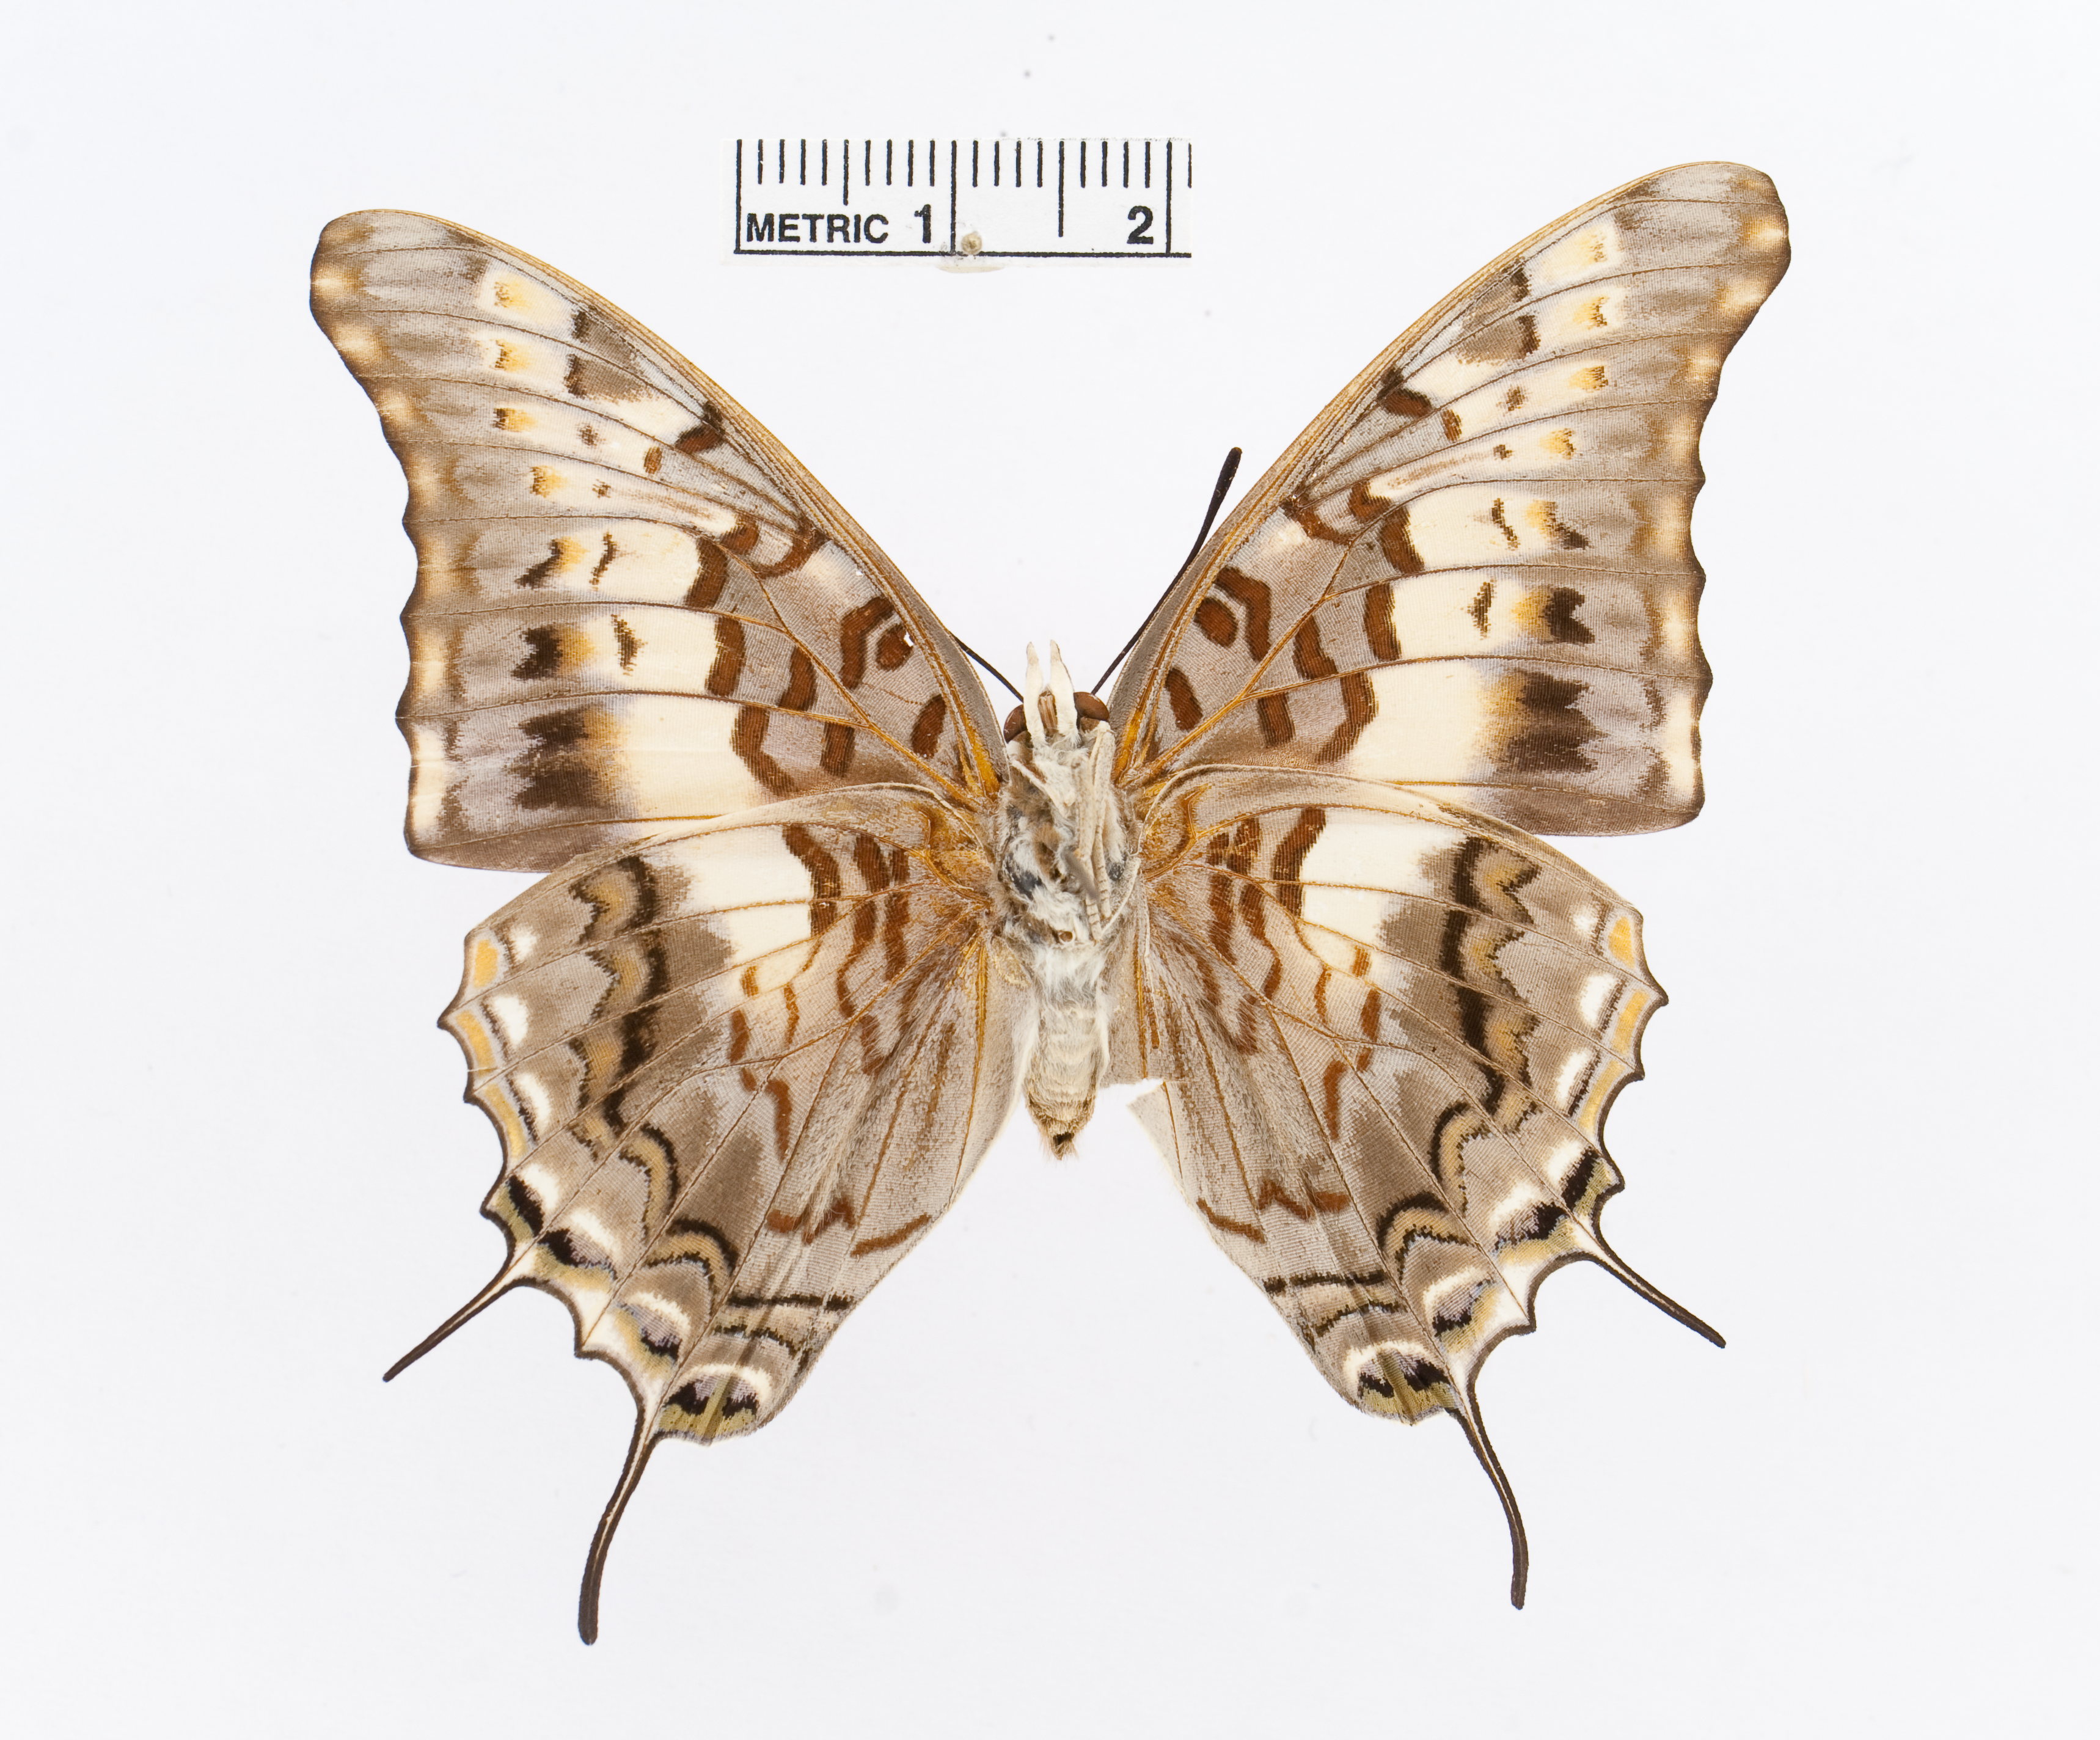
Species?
Charaxes achaemenes
